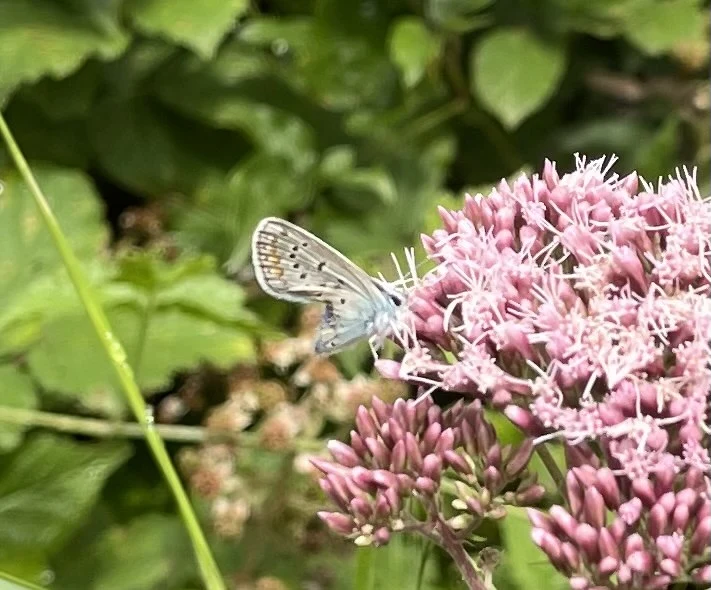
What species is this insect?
Polyommatus icarus
